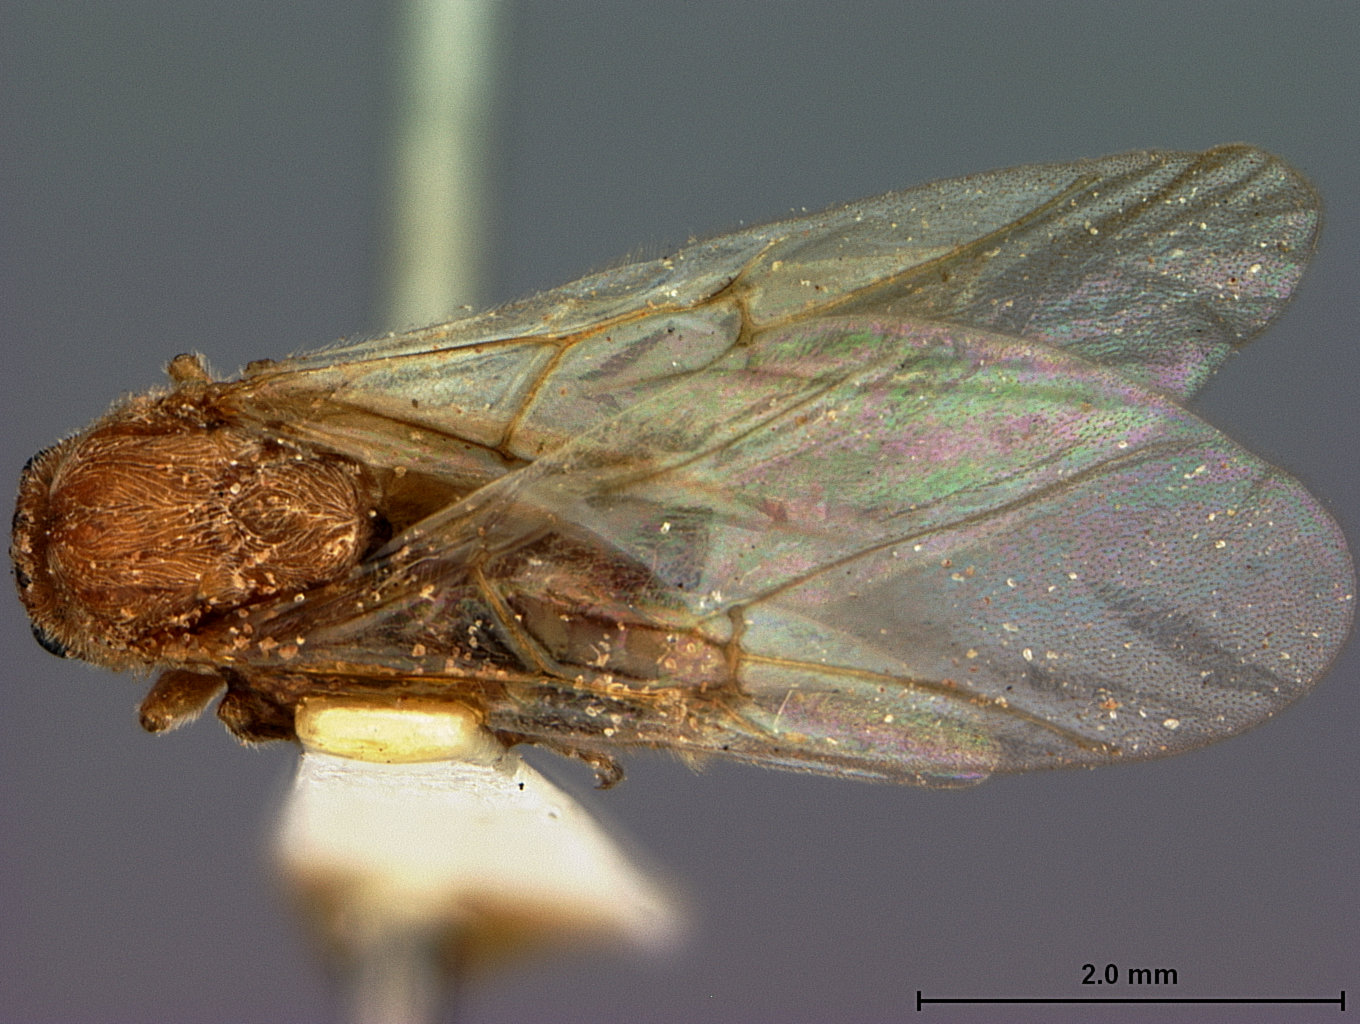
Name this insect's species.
Holcaspis chrysolepidis
